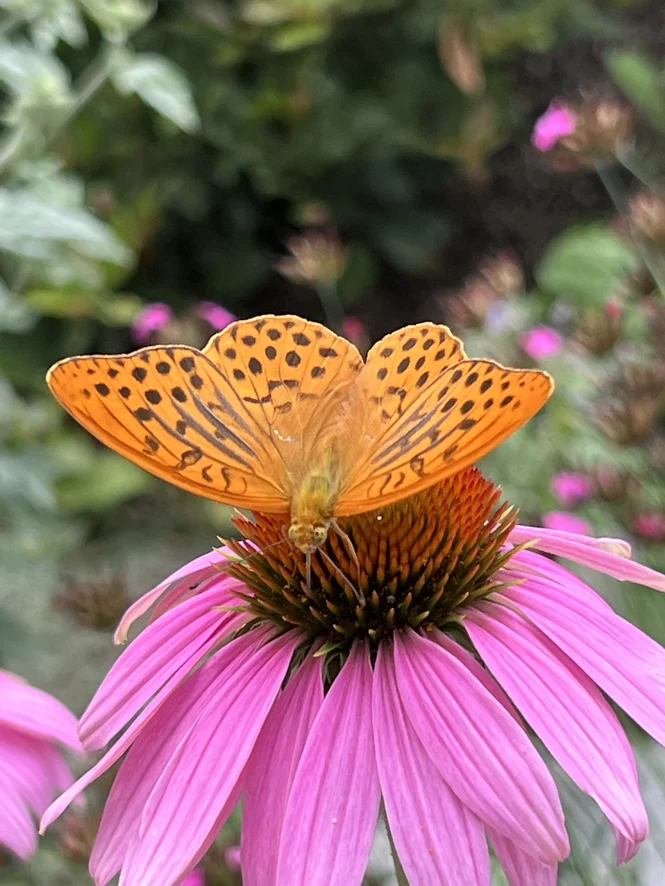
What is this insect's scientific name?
Argynnis paphia
